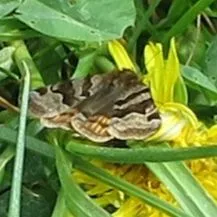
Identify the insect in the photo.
Euclidia glyphica
